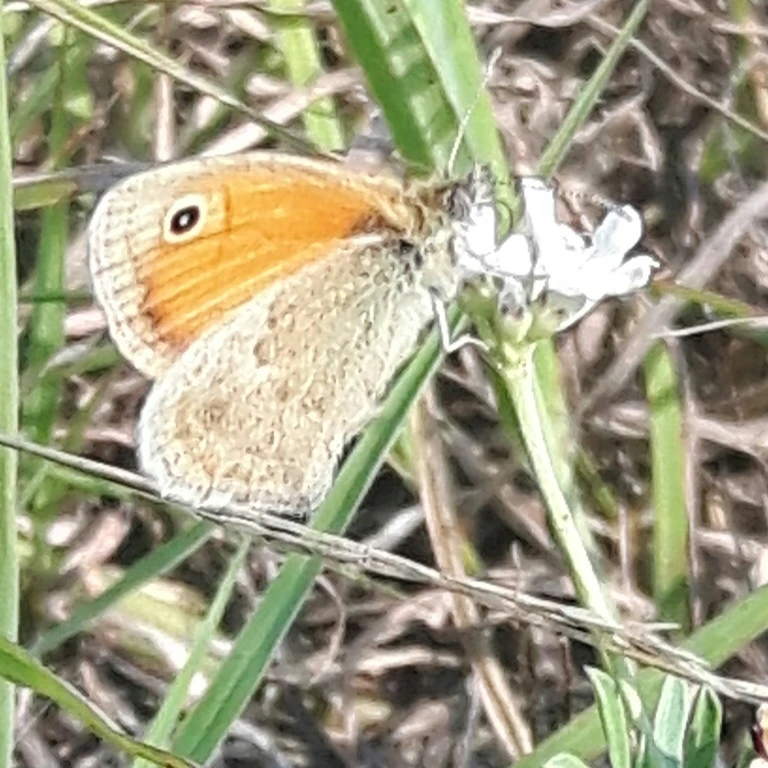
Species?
Coenonympha pamphilus
